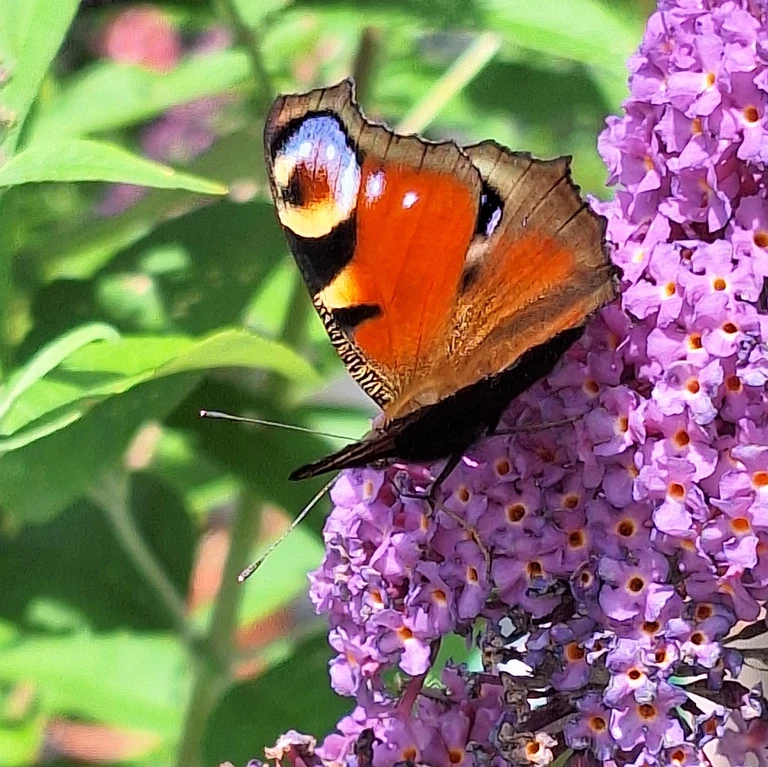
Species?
Aglais io
